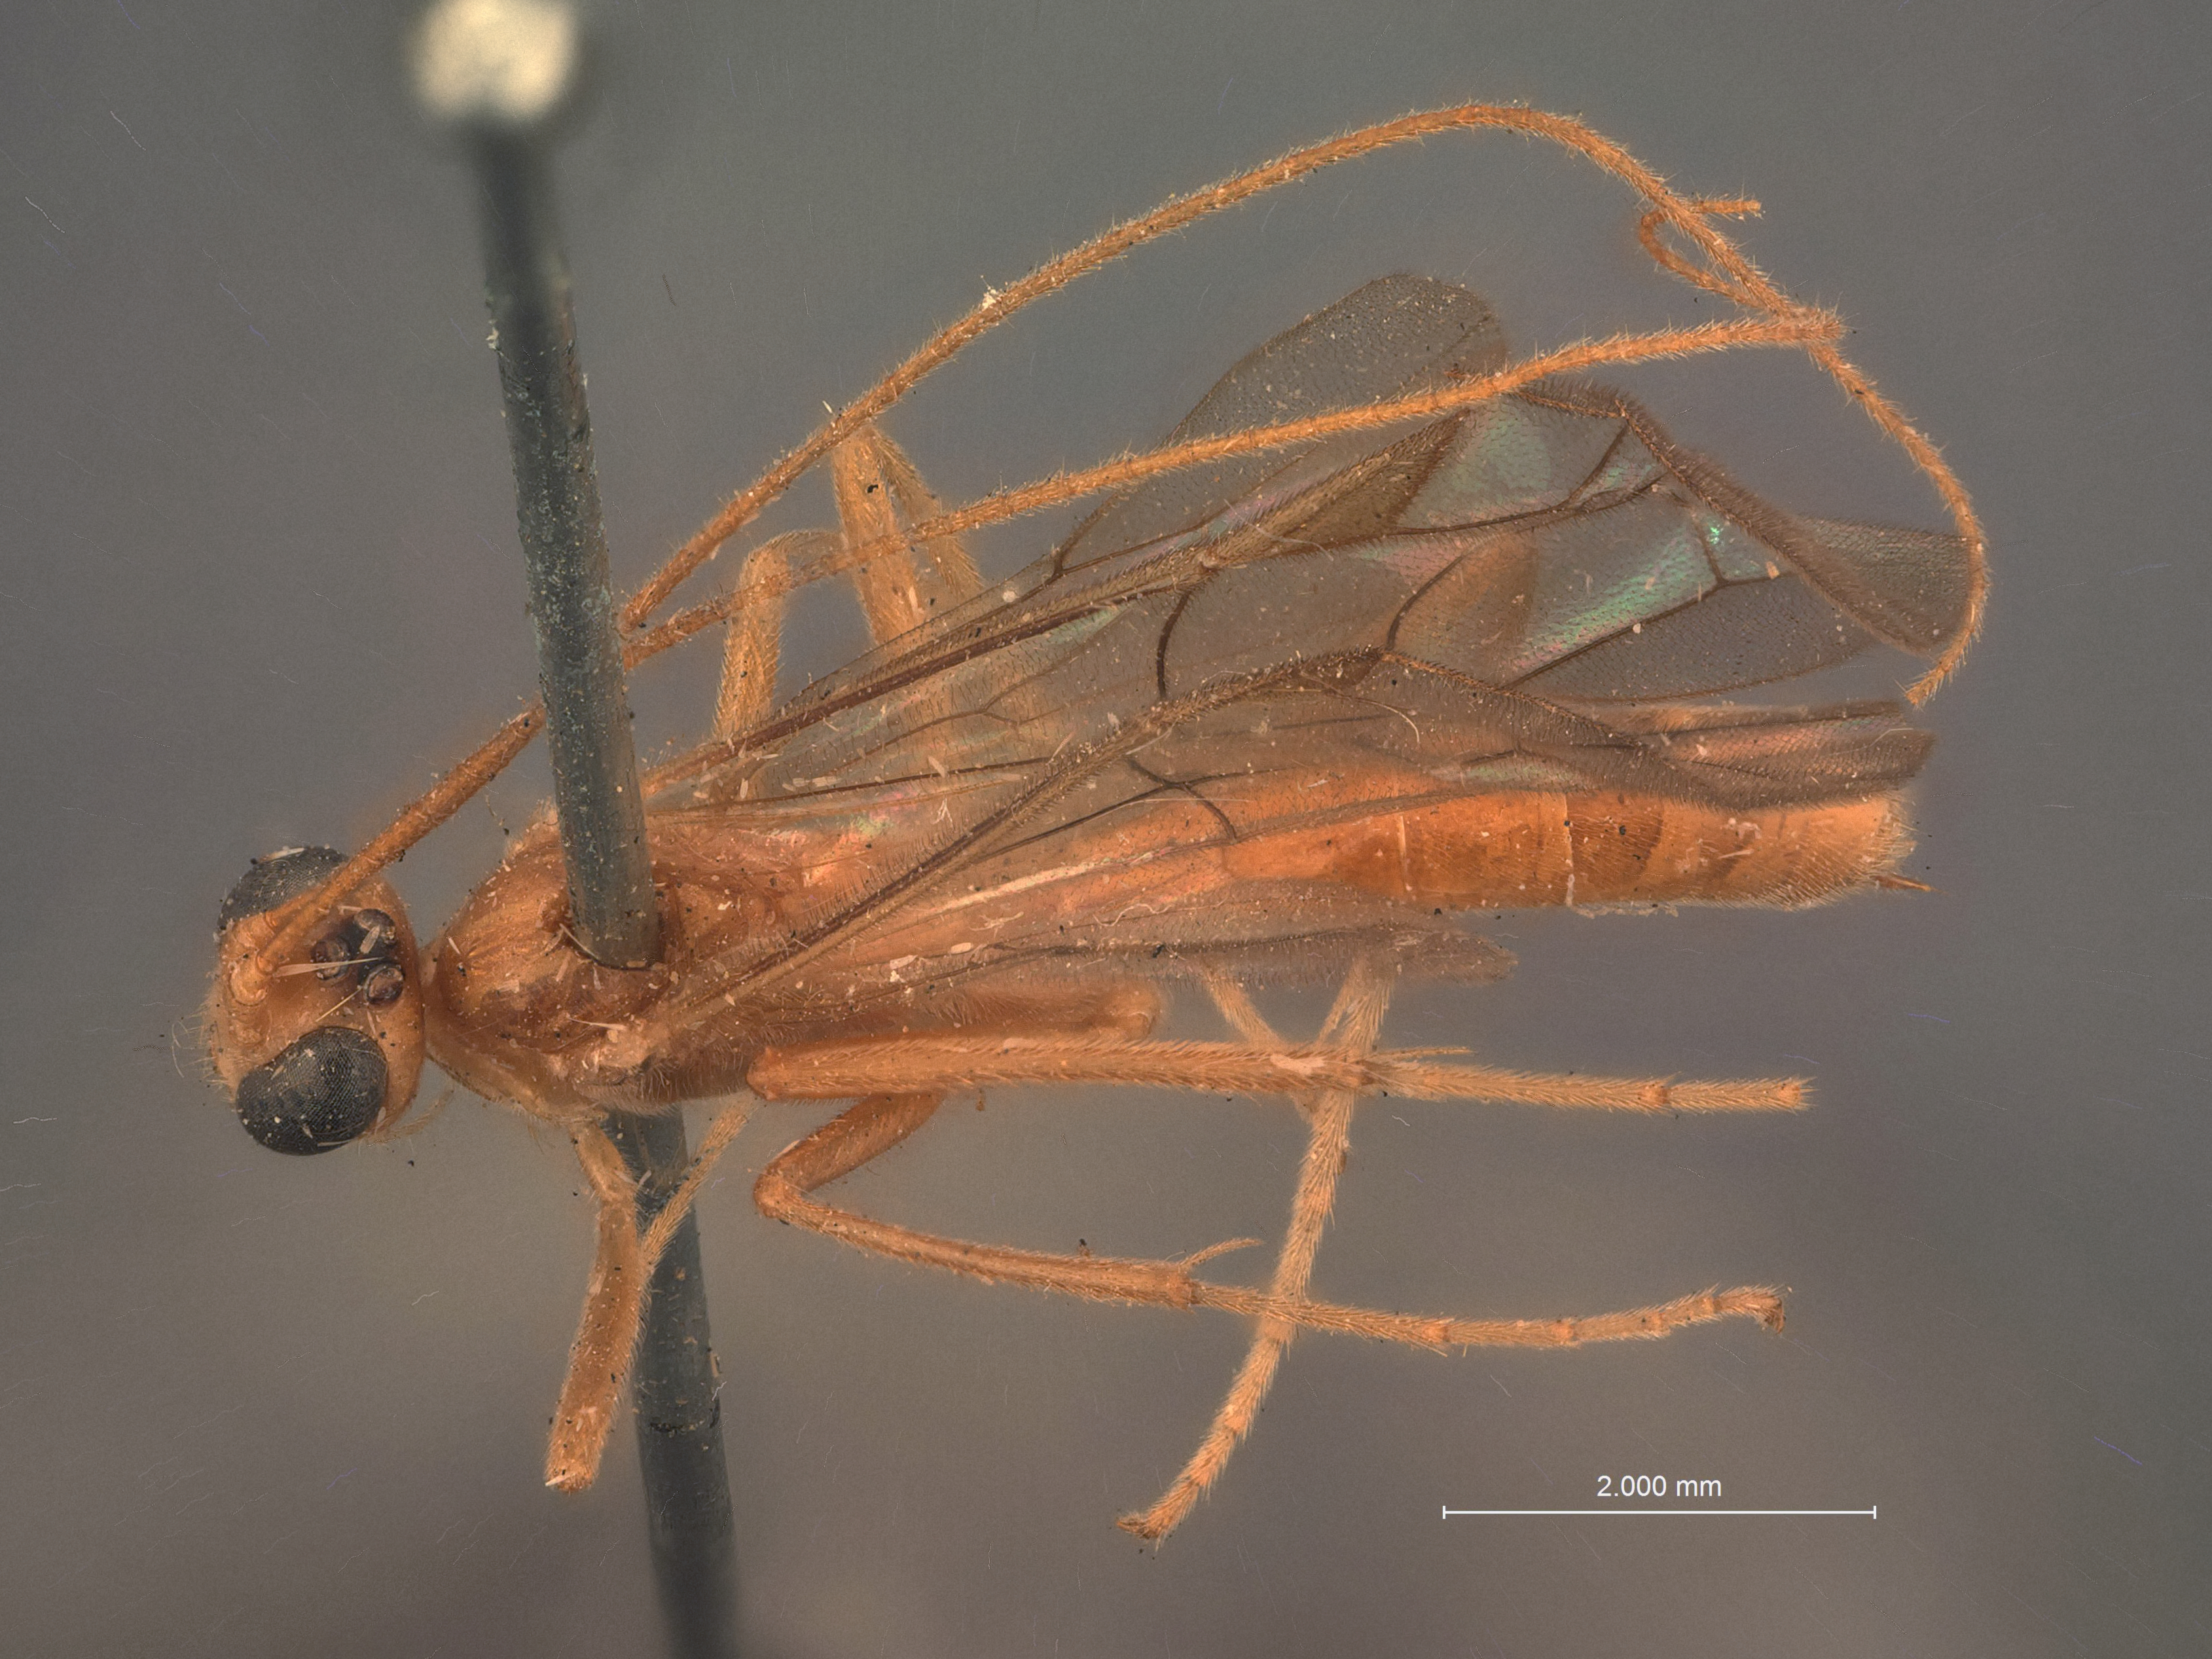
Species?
Perilissus paniscoides
